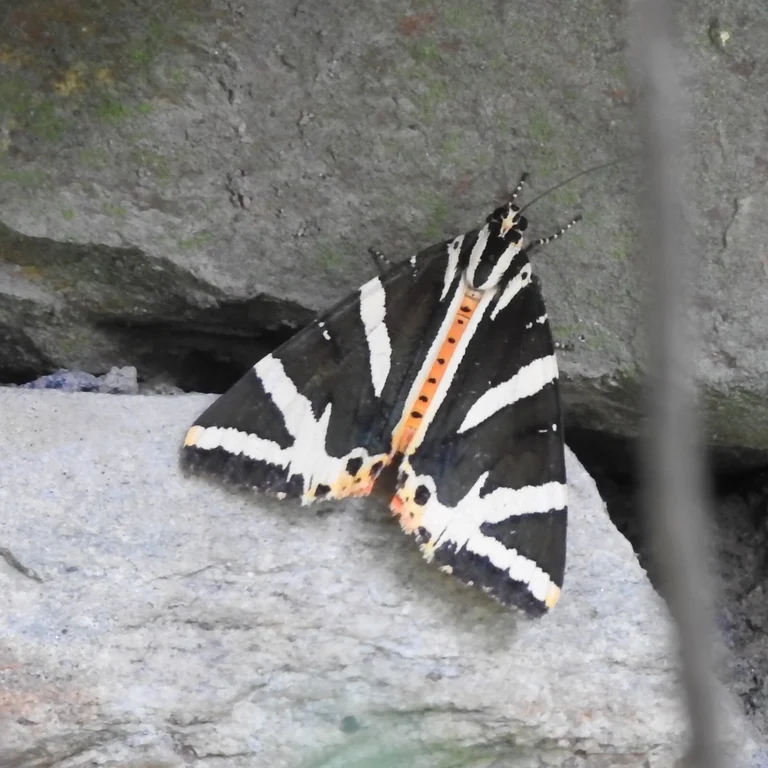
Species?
Euplagia quadripunctaria
